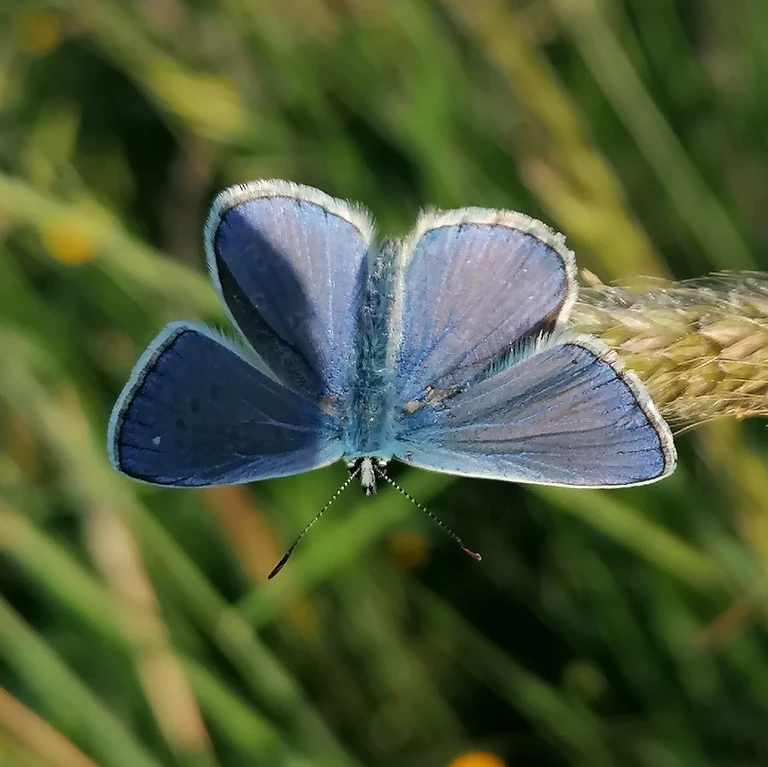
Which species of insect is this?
Polyommatus icarus
